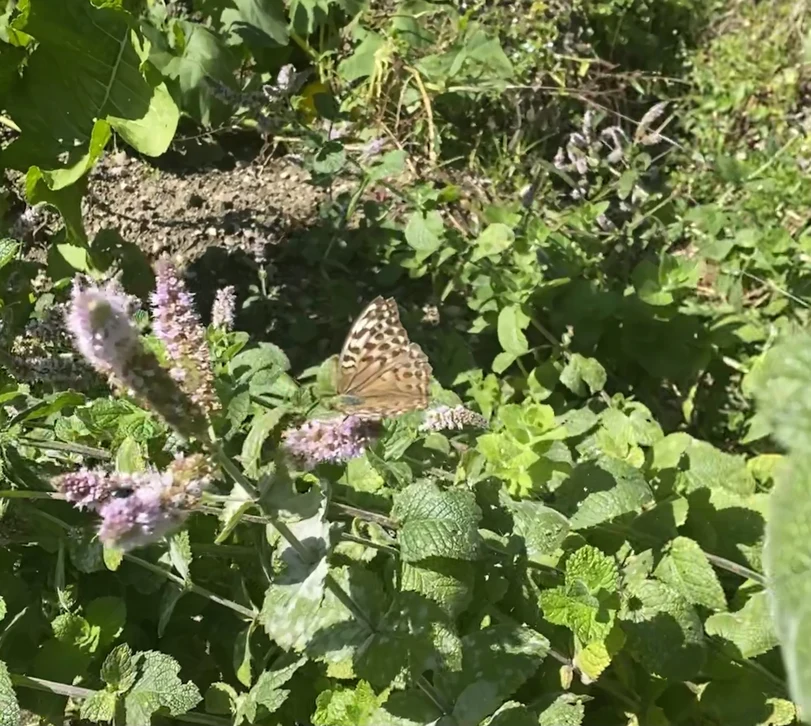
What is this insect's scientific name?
Argynnis paphia
